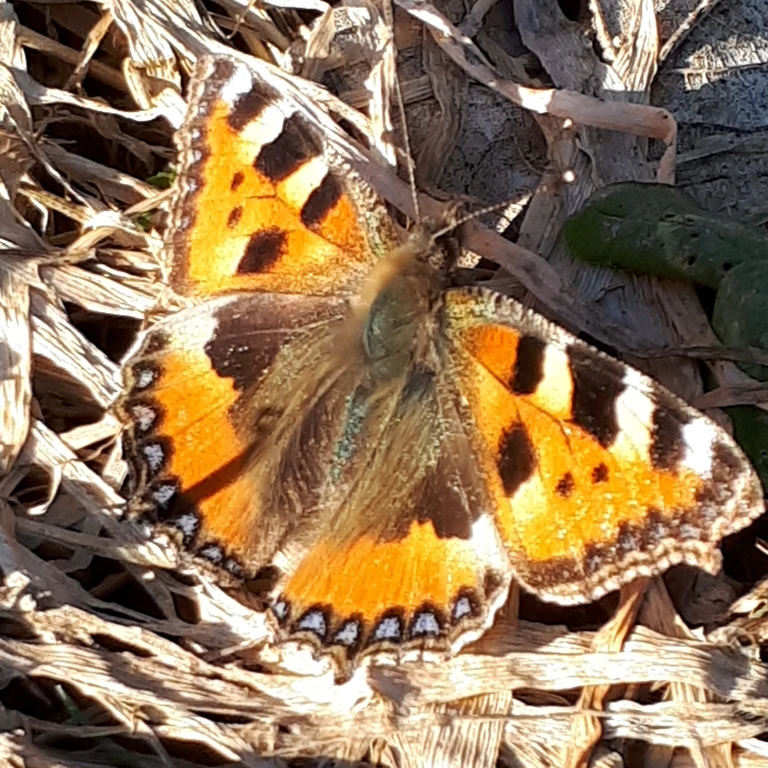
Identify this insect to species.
Aglais urticae
